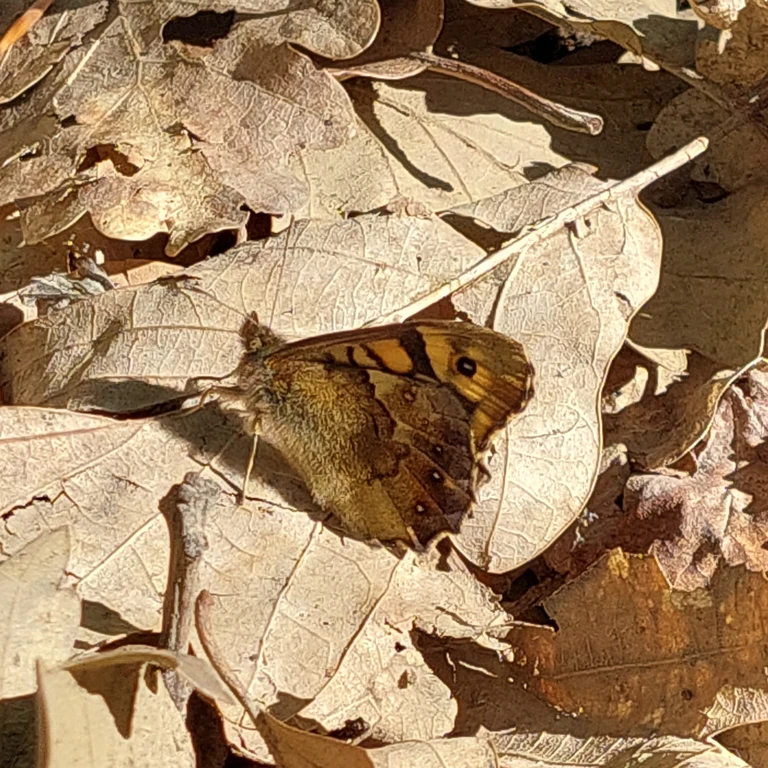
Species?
Pararge aegeria
